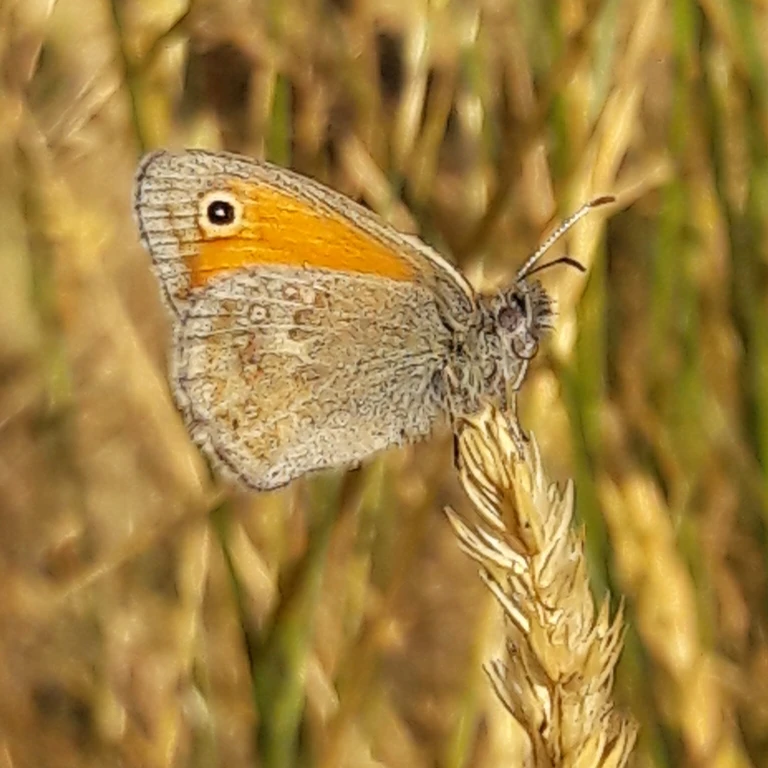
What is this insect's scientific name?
Coenonympha pamphilus
